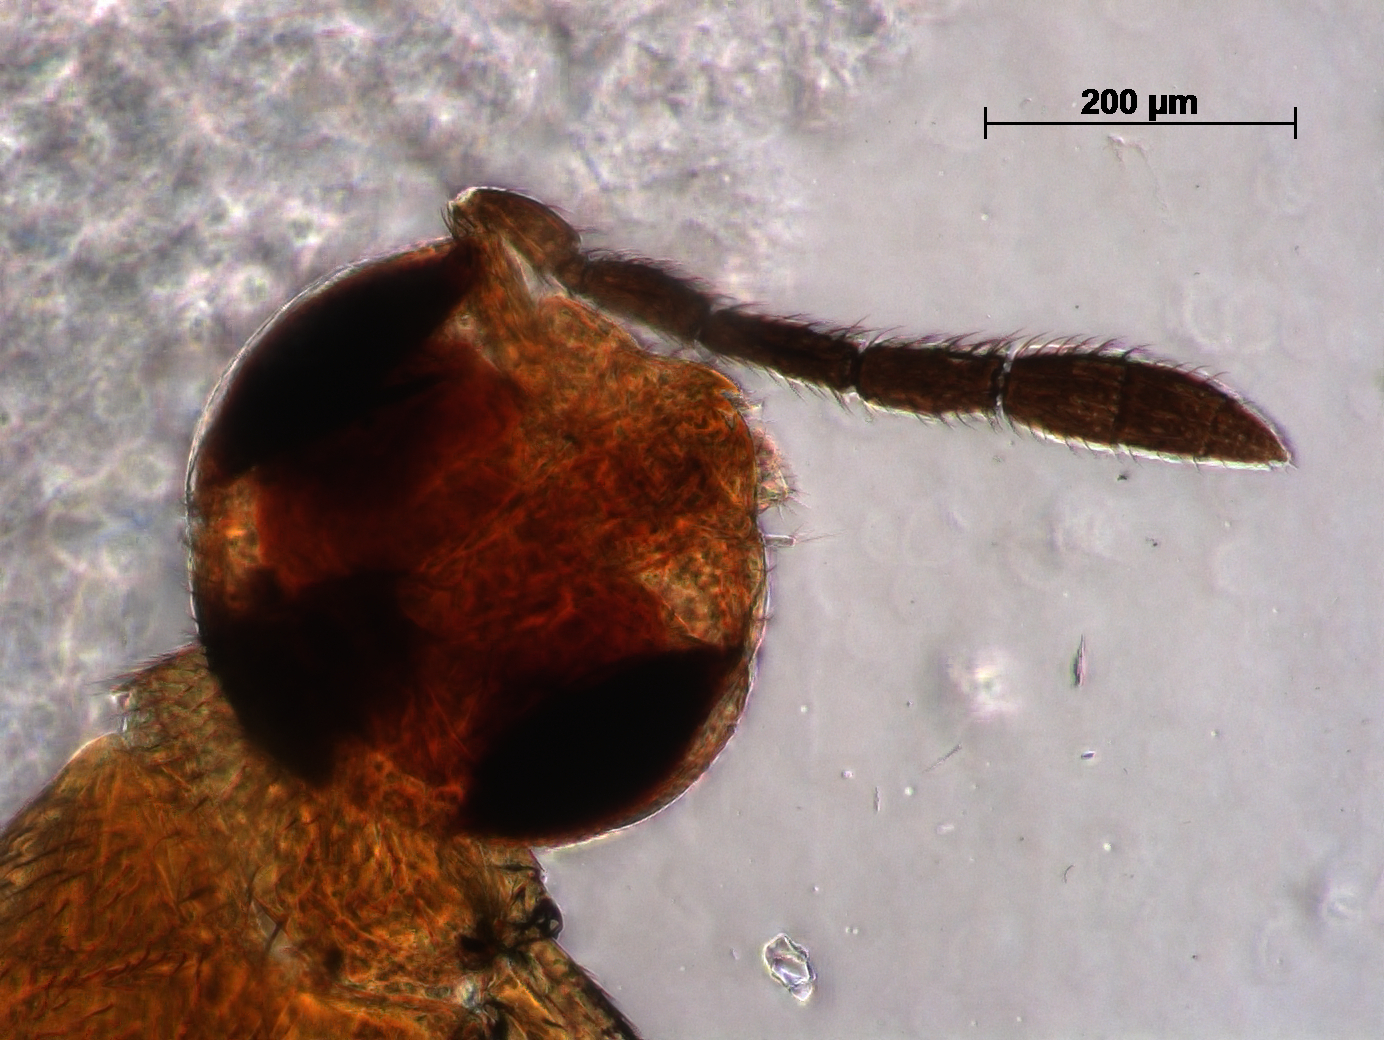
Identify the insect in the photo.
Elasmus punensis
